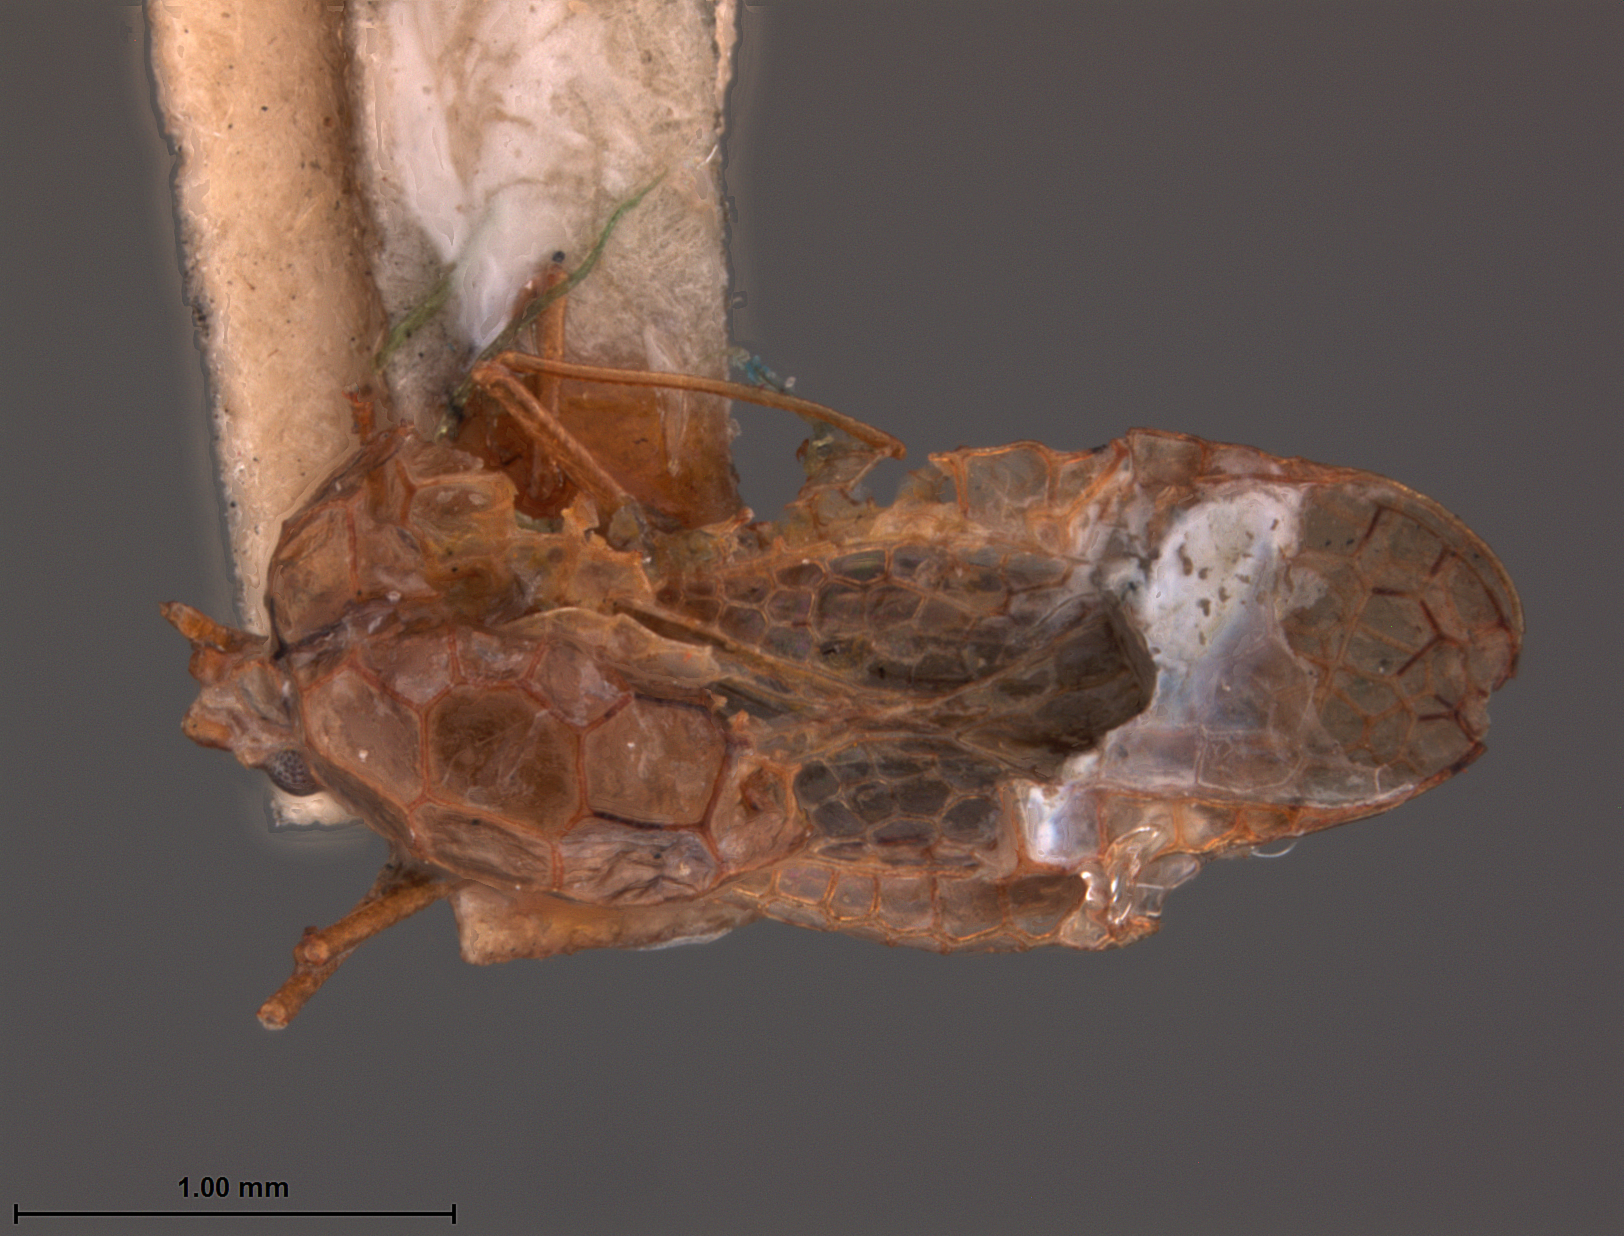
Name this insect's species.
Xenotingis luzonana
